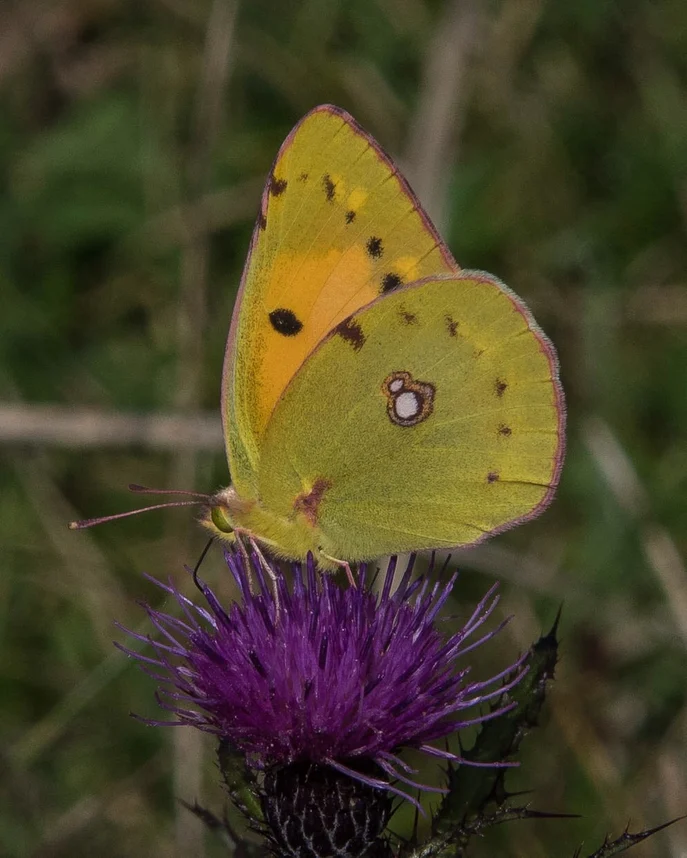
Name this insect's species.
Colias croceus
